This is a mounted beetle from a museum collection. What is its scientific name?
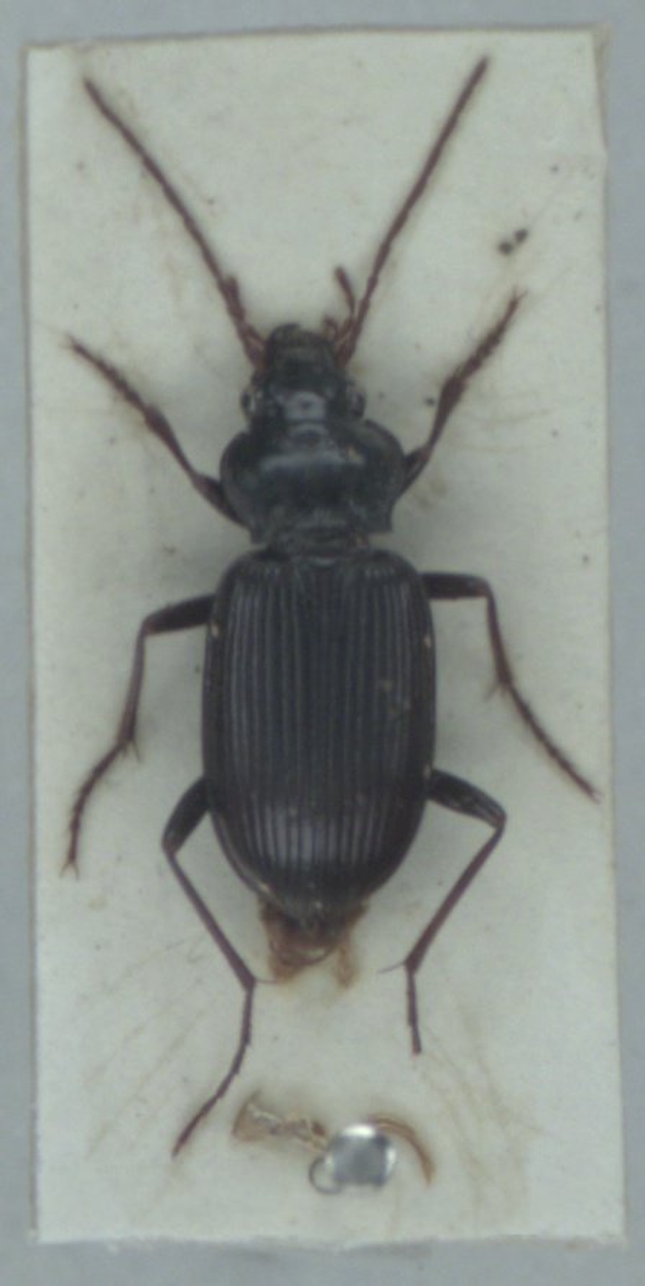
Nebria brevicollis
